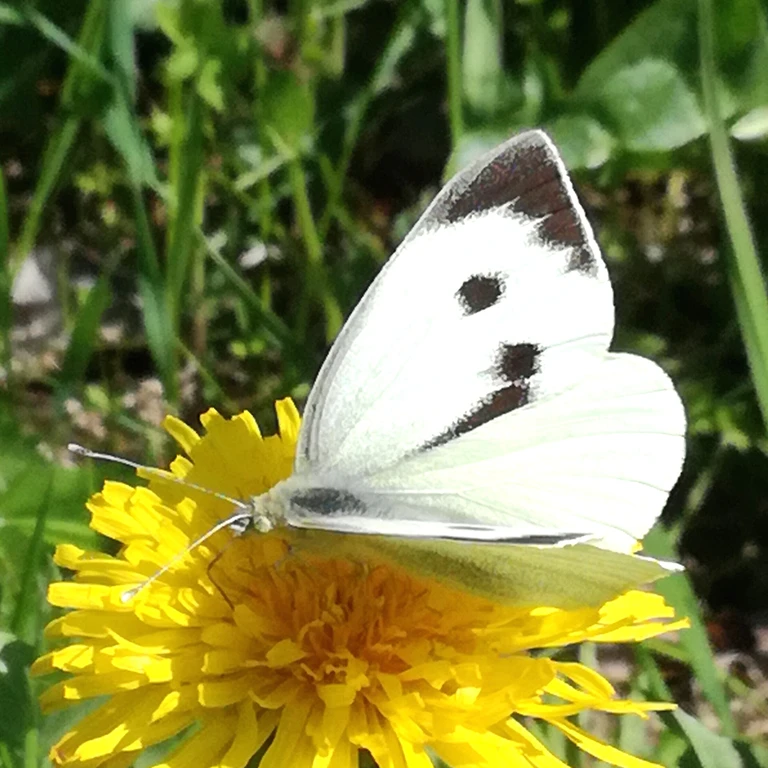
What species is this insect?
Pieris brassicae
